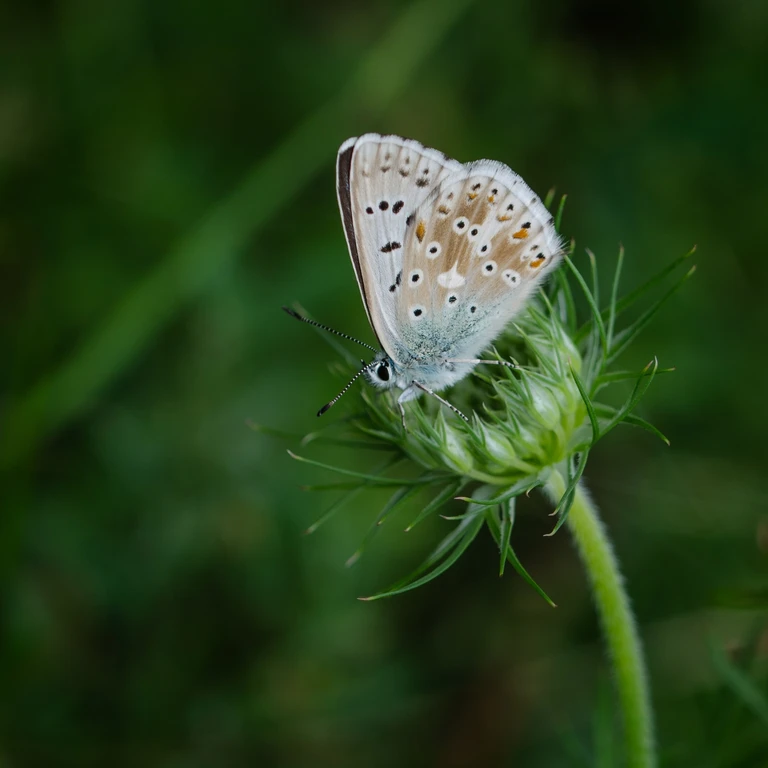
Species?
Lysandra coridon
